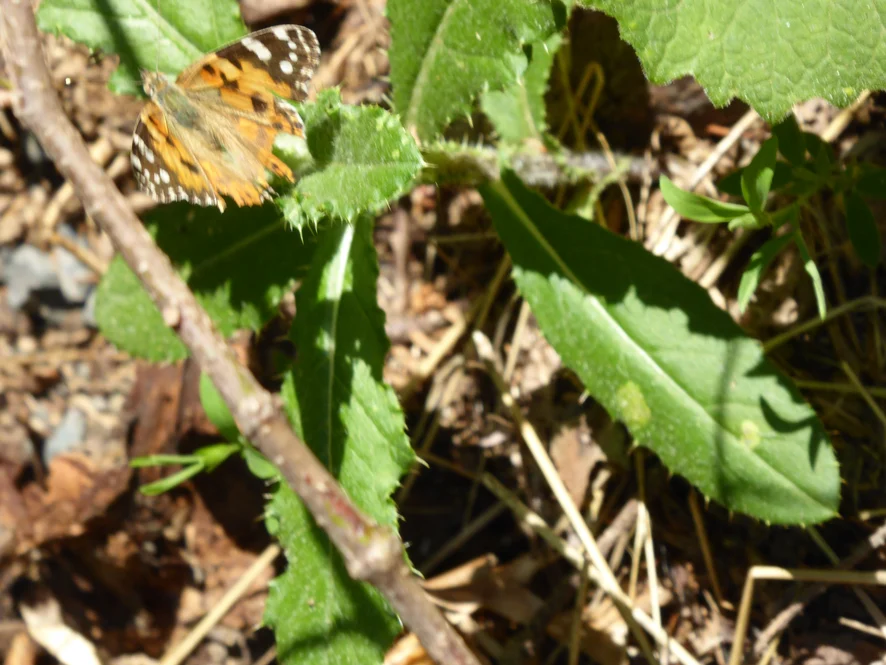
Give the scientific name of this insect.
Vanessa cardui
